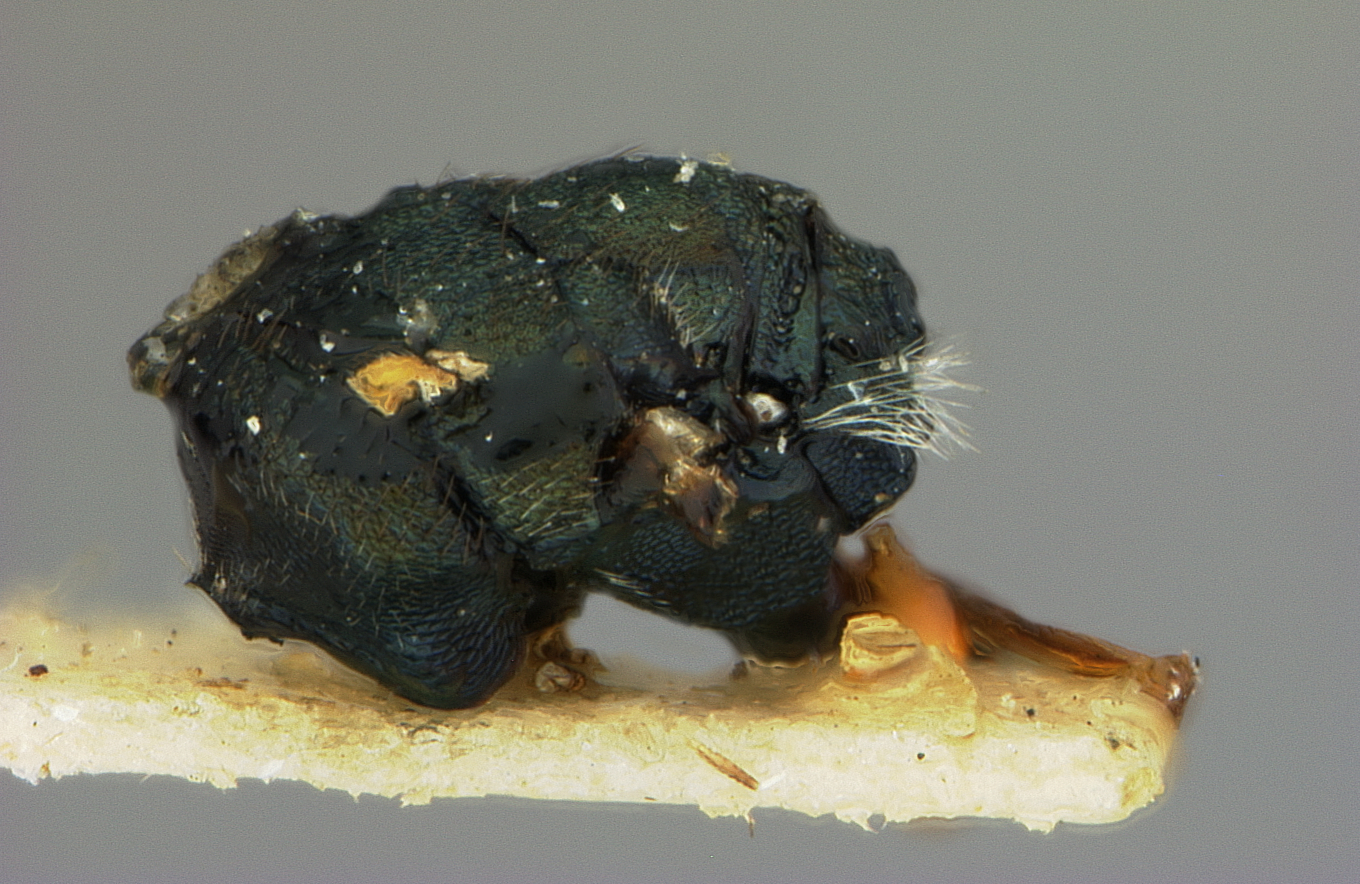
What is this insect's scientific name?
Halizoa rufipes
